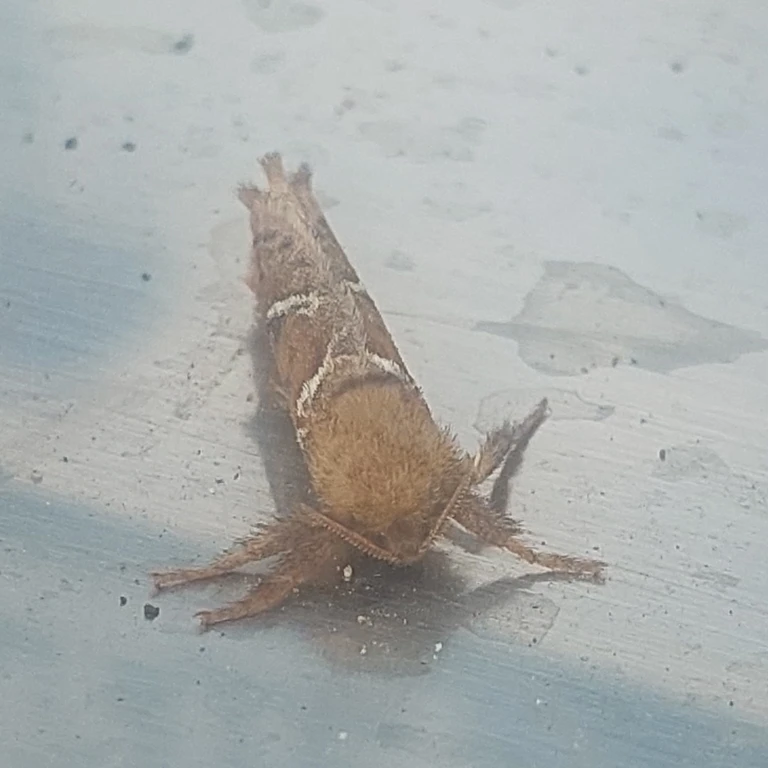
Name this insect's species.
Triodia sylvina
